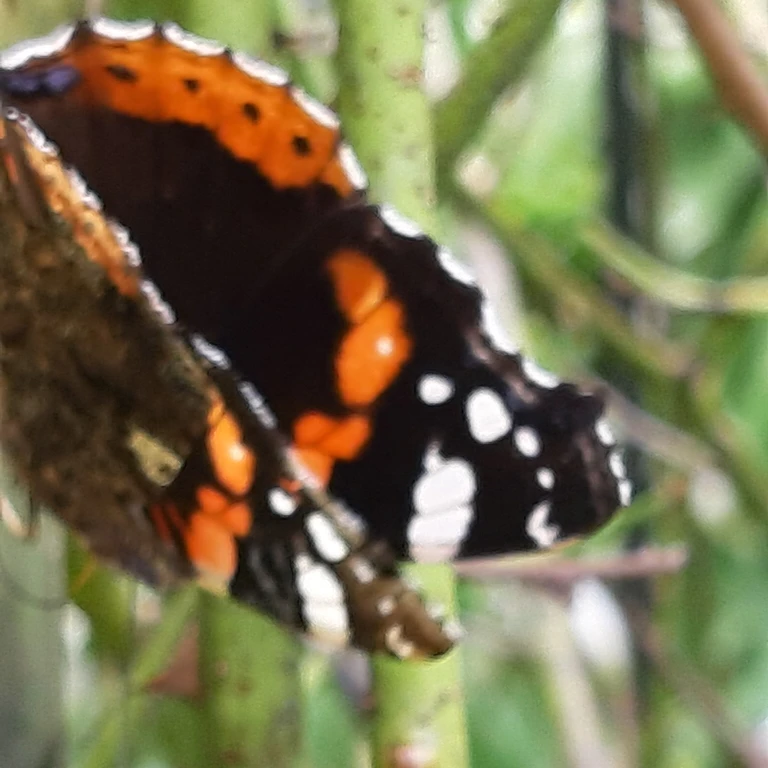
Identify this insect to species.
Vanessa atalanta
